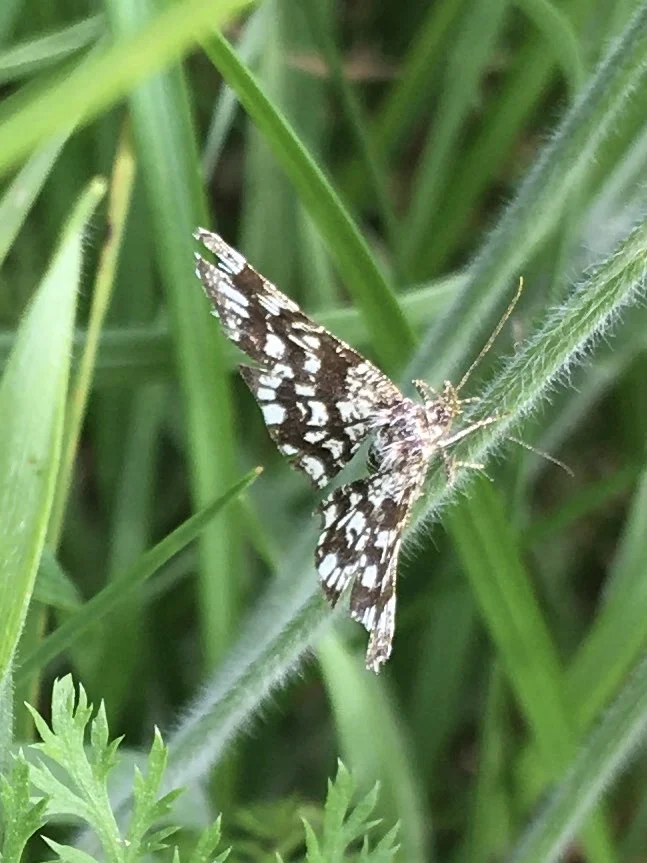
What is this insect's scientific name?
Chiasmia clathrata
